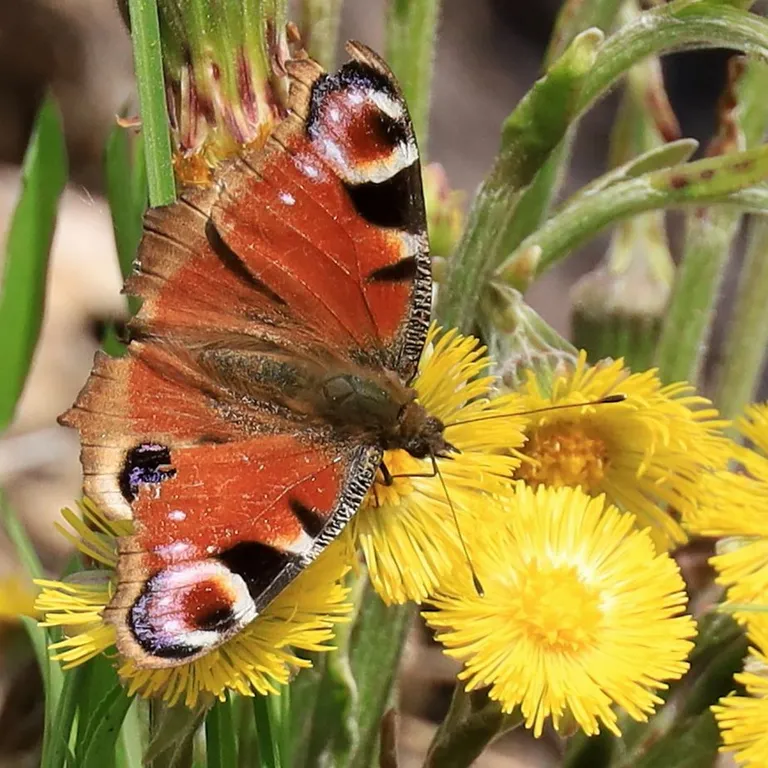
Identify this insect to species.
Aglais io
